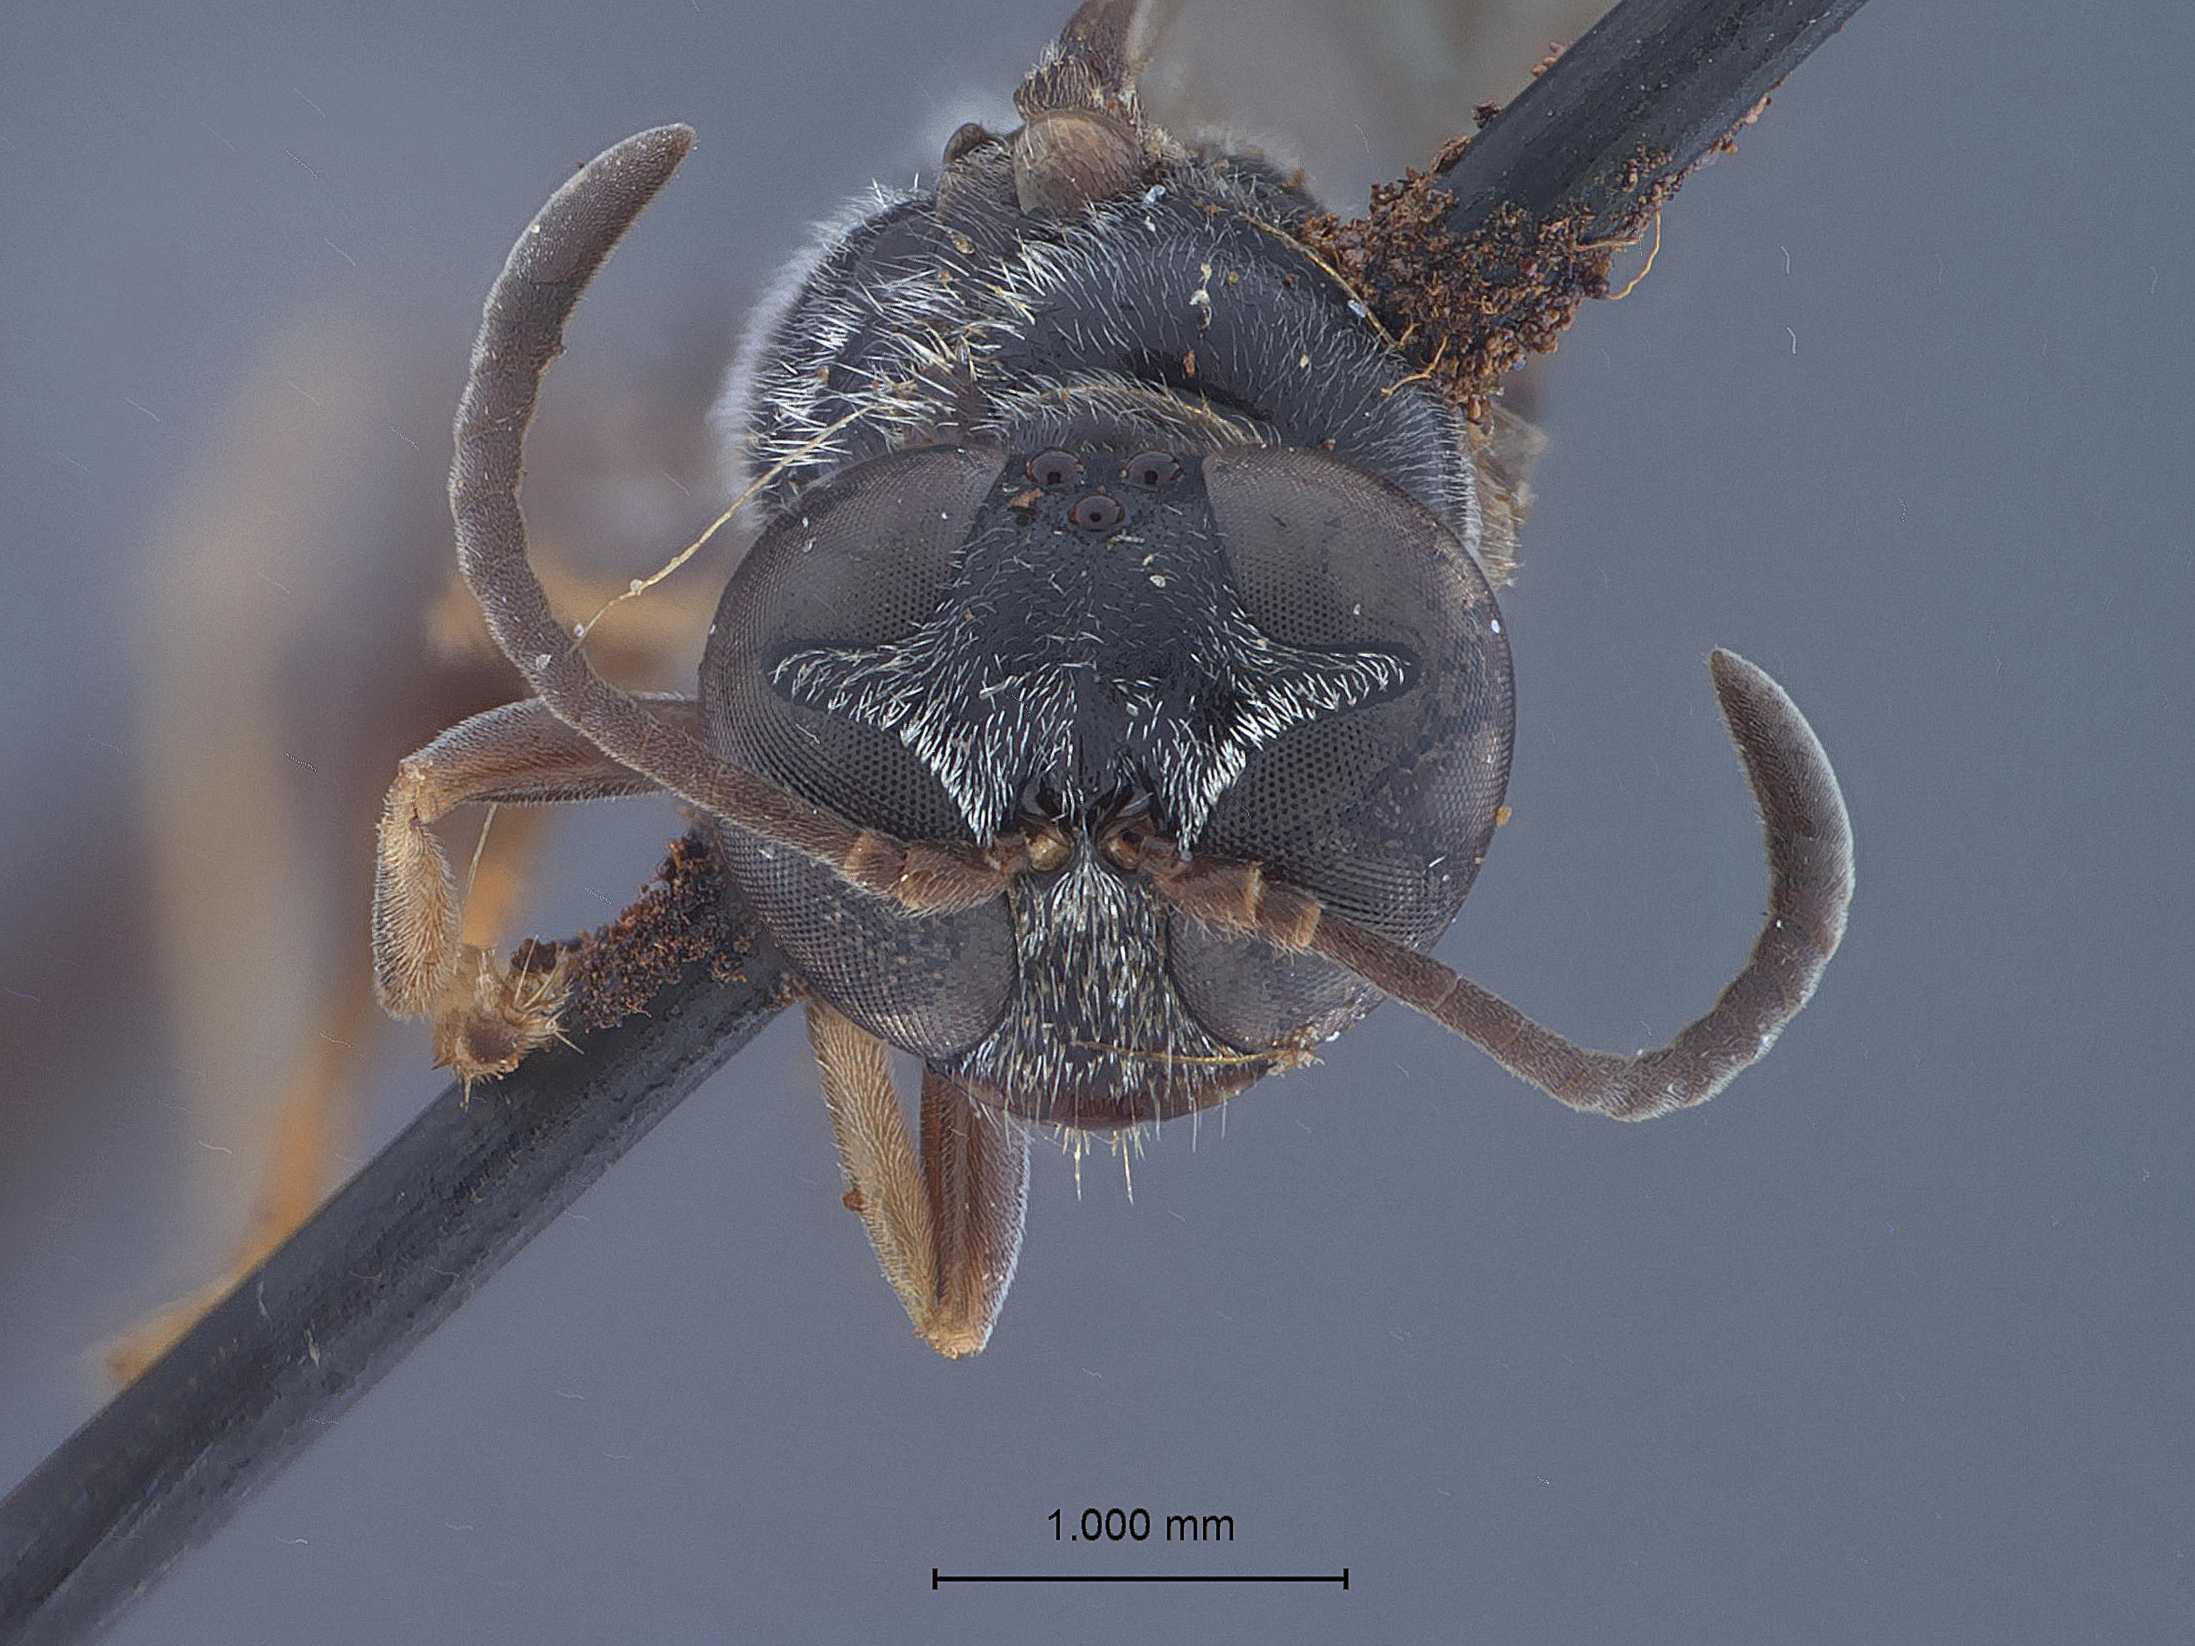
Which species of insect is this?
Trypoxylon compluvium
